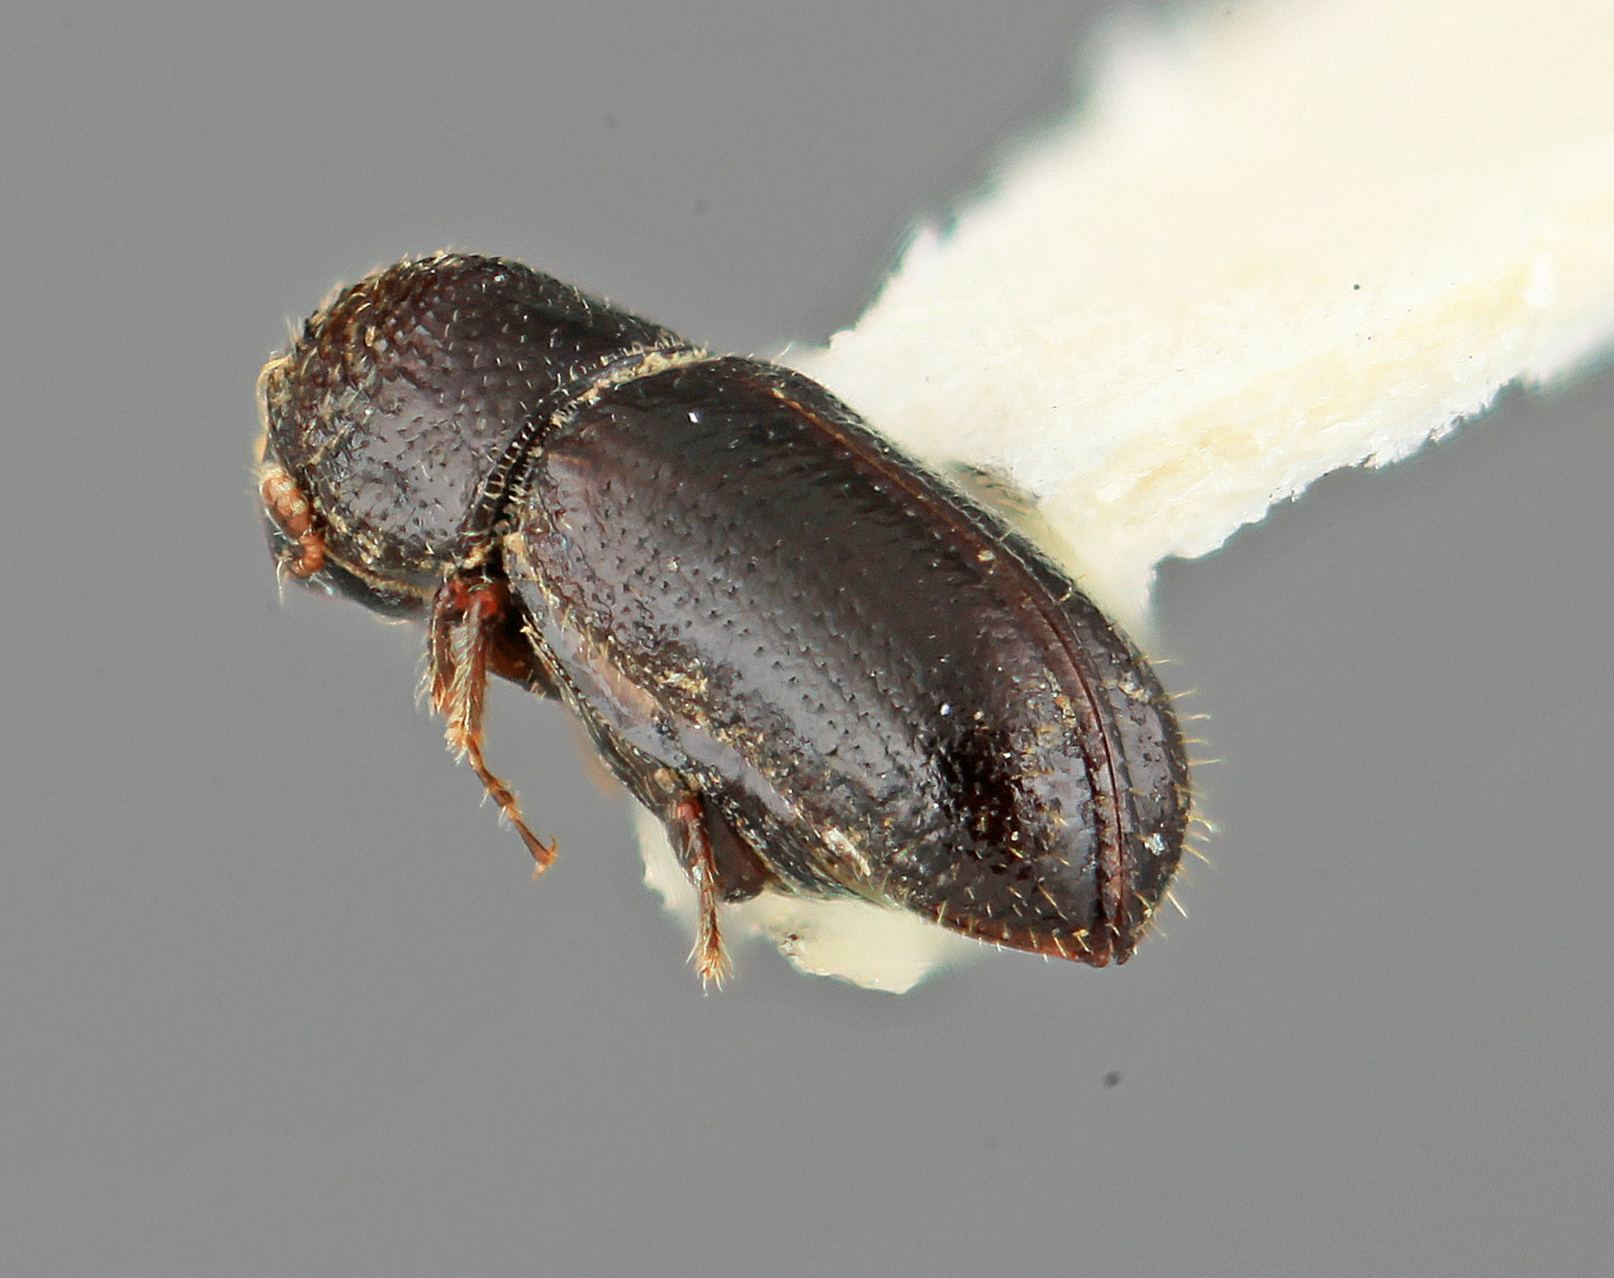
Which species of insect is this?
Pityophthorus anthracinus
